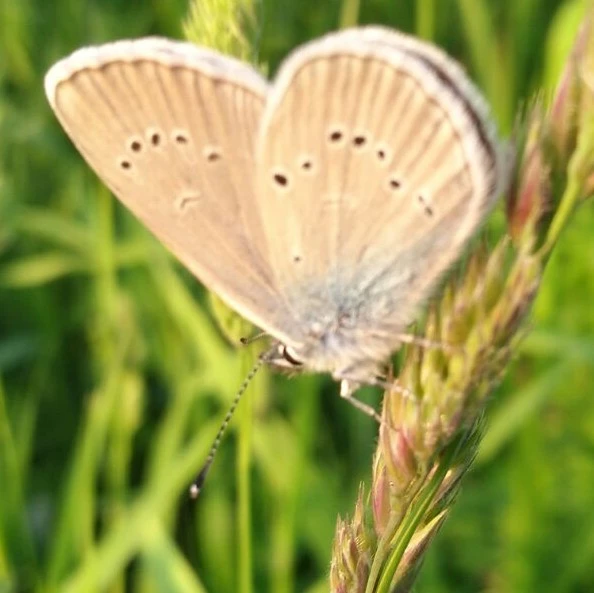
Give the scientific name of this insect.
Cyaniris semiargus
